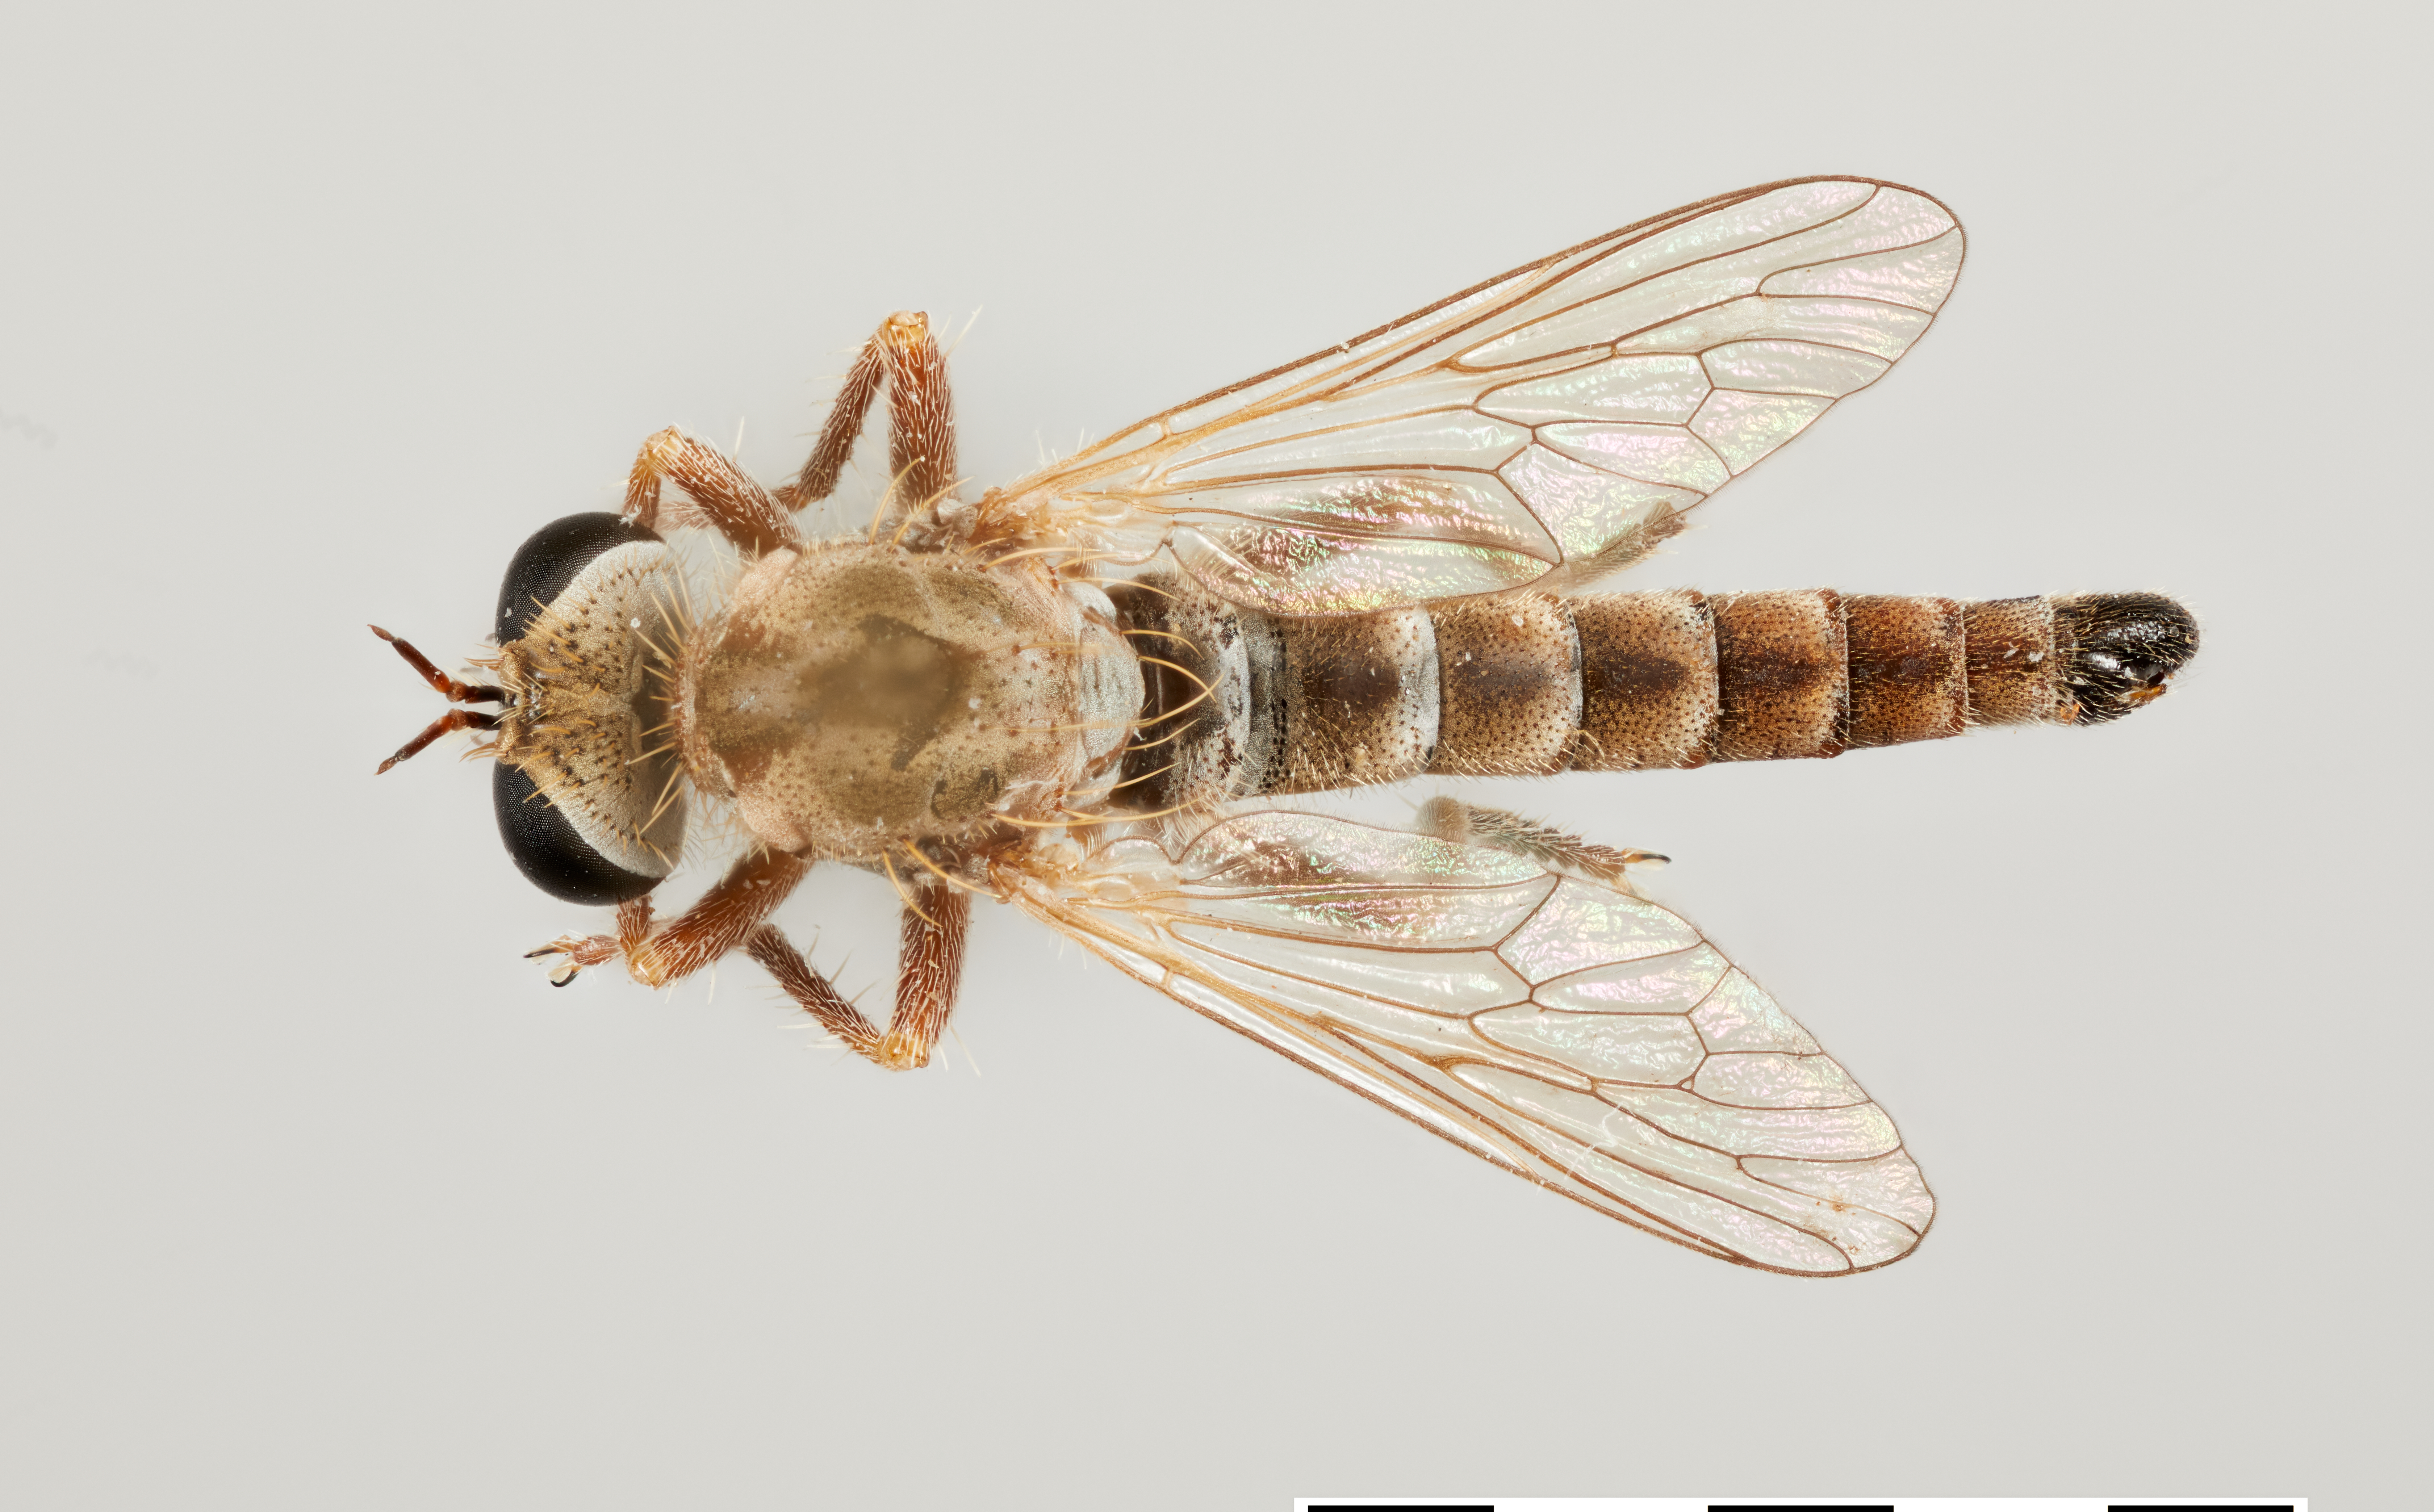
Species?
Microphontes gaiophanes
